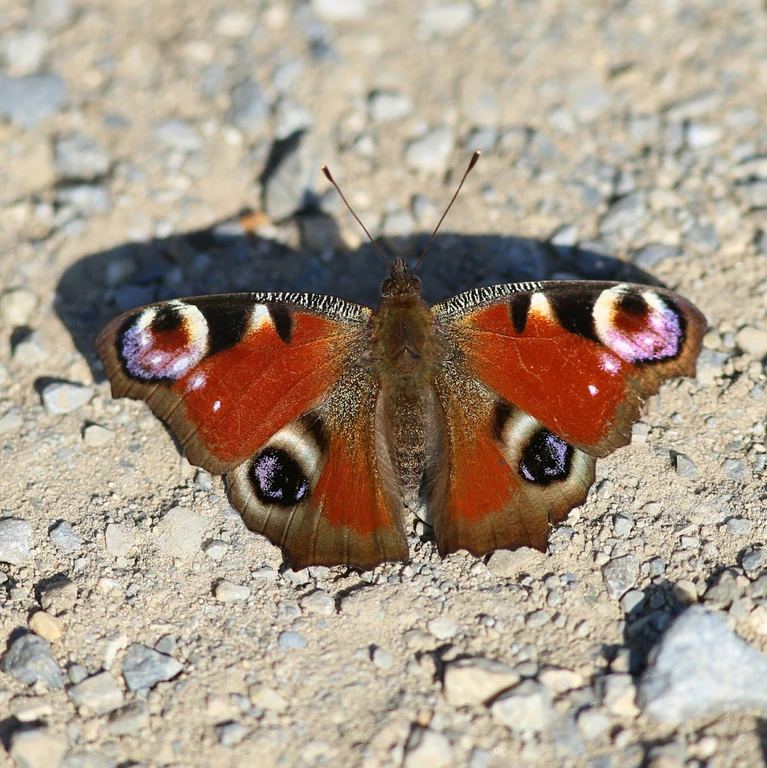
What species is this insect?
Aglais io
